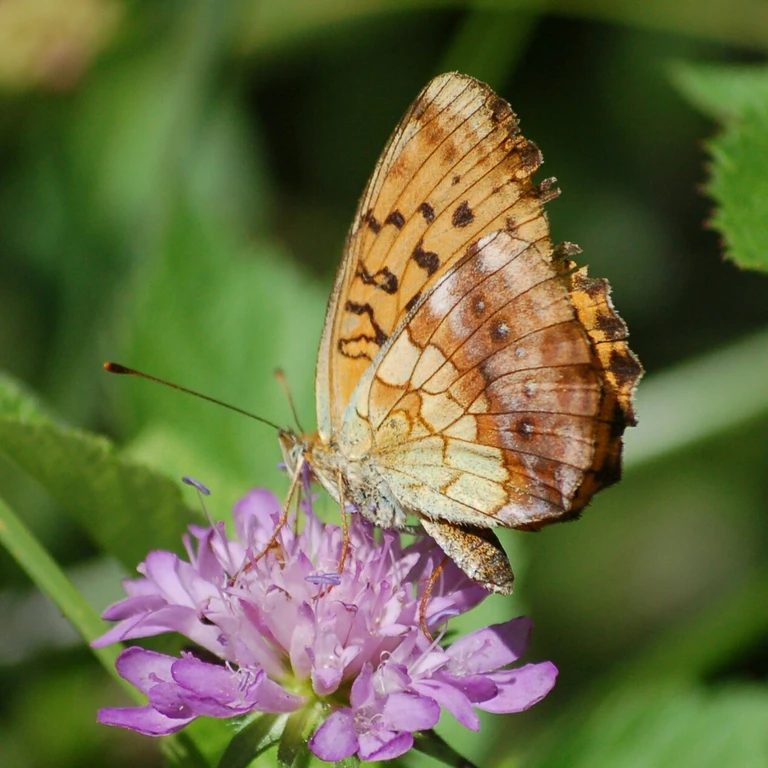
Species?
Brenthis daphne
